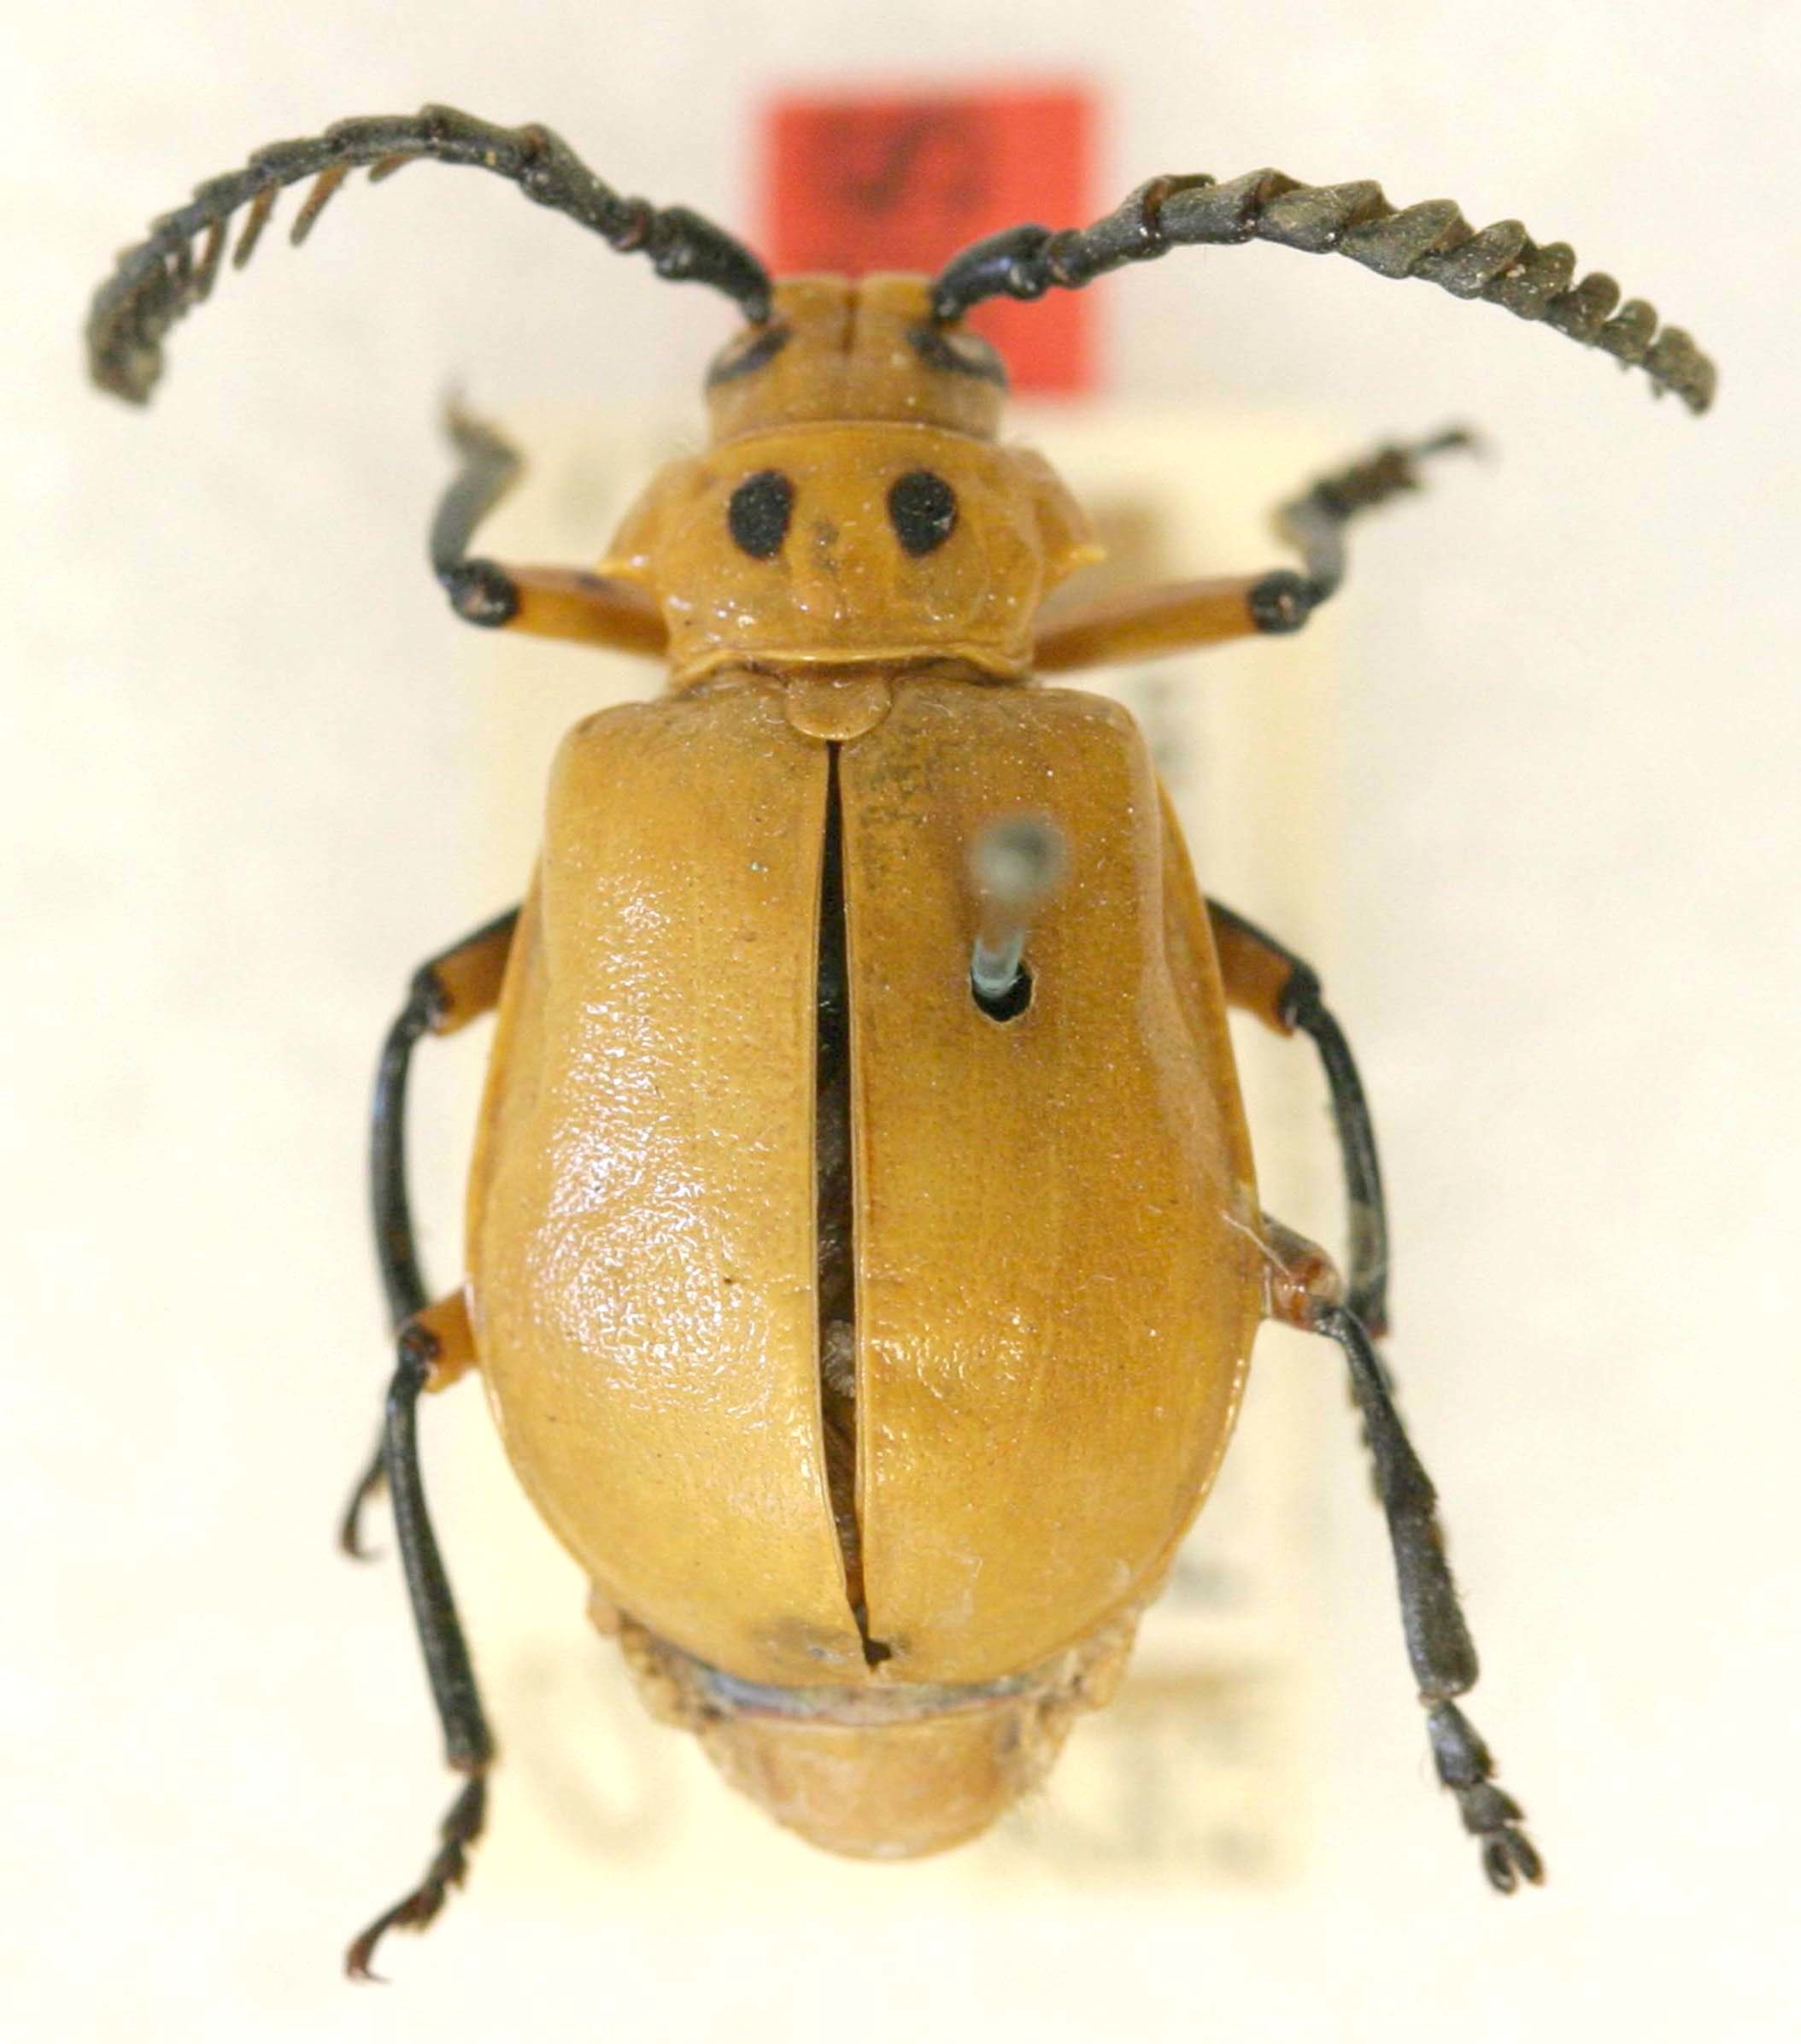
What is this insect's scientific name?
Cycloprionus flavus
